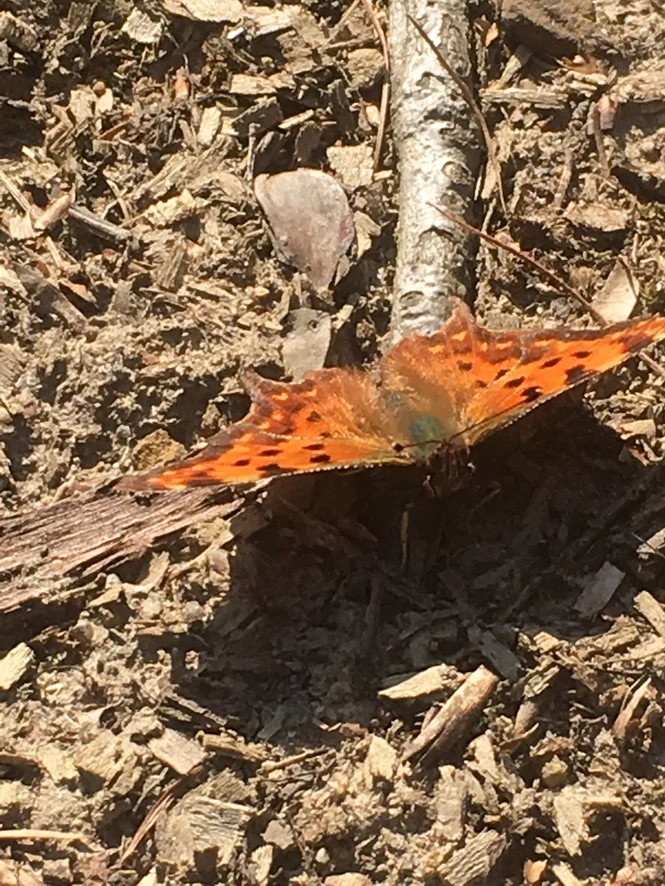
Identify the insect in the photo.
Polygonia c-album
